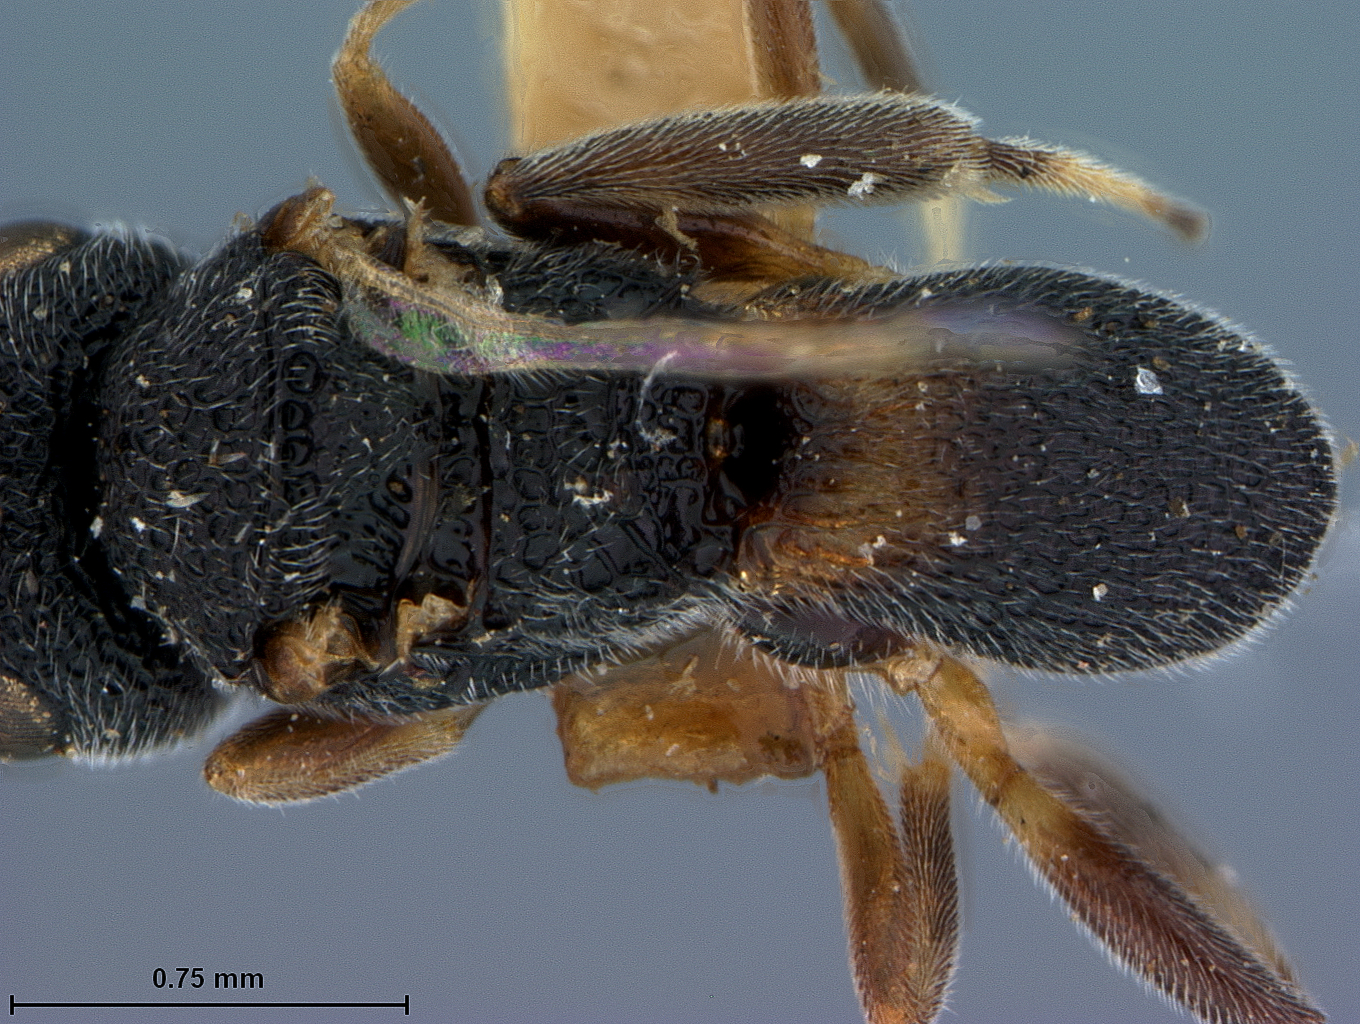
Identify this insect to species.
Ascogaster luzonensis
